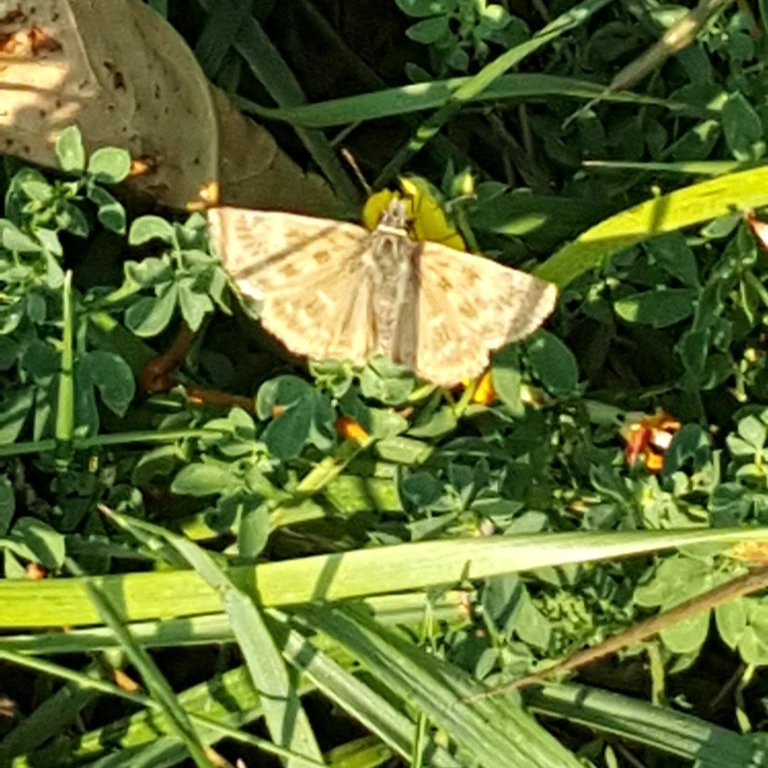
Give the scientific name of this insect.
Carcharodus alceae
